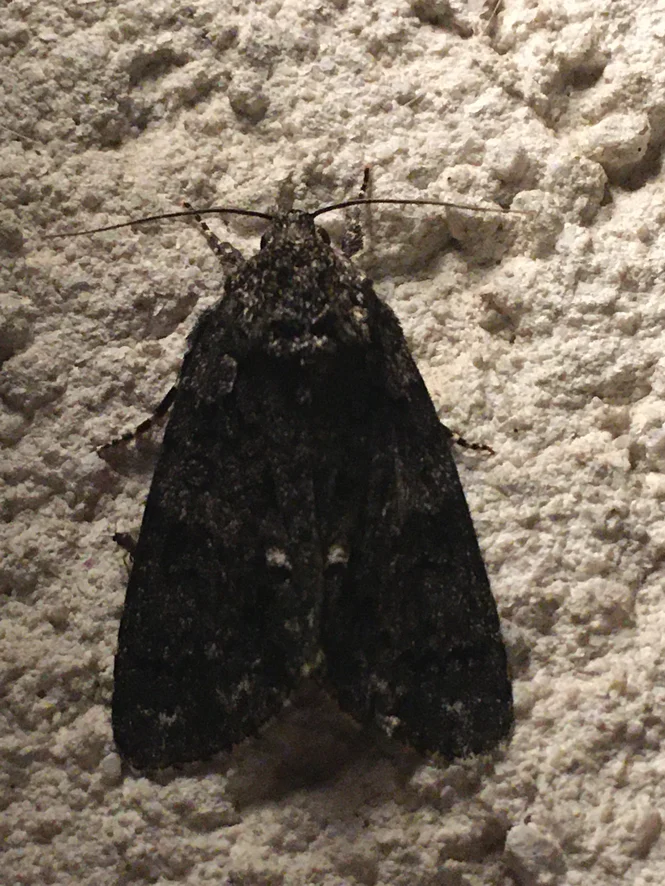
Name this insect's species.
Acronicta rumicis
